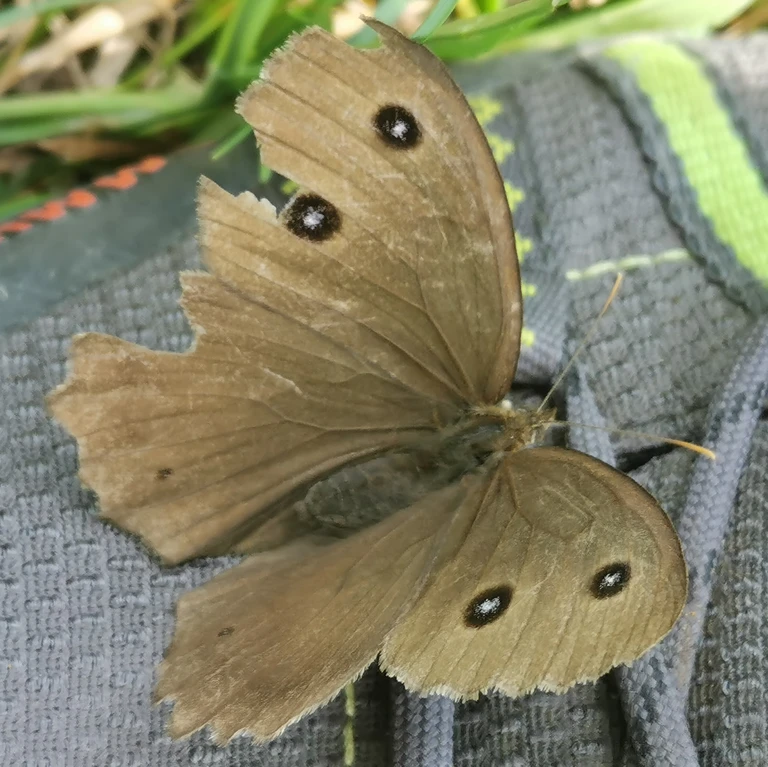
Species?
Minois dryas
